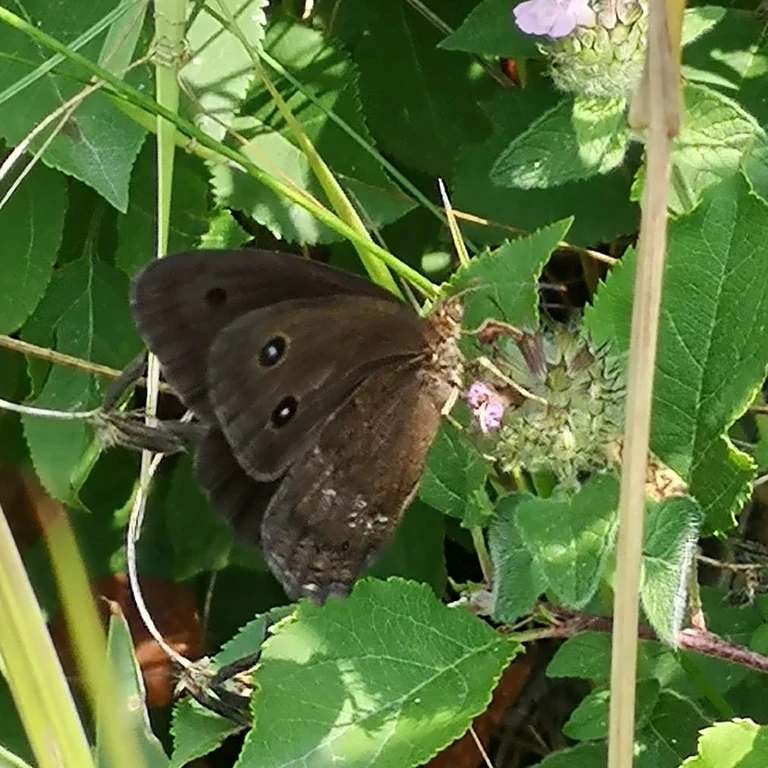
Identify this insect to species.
Minois dryas
